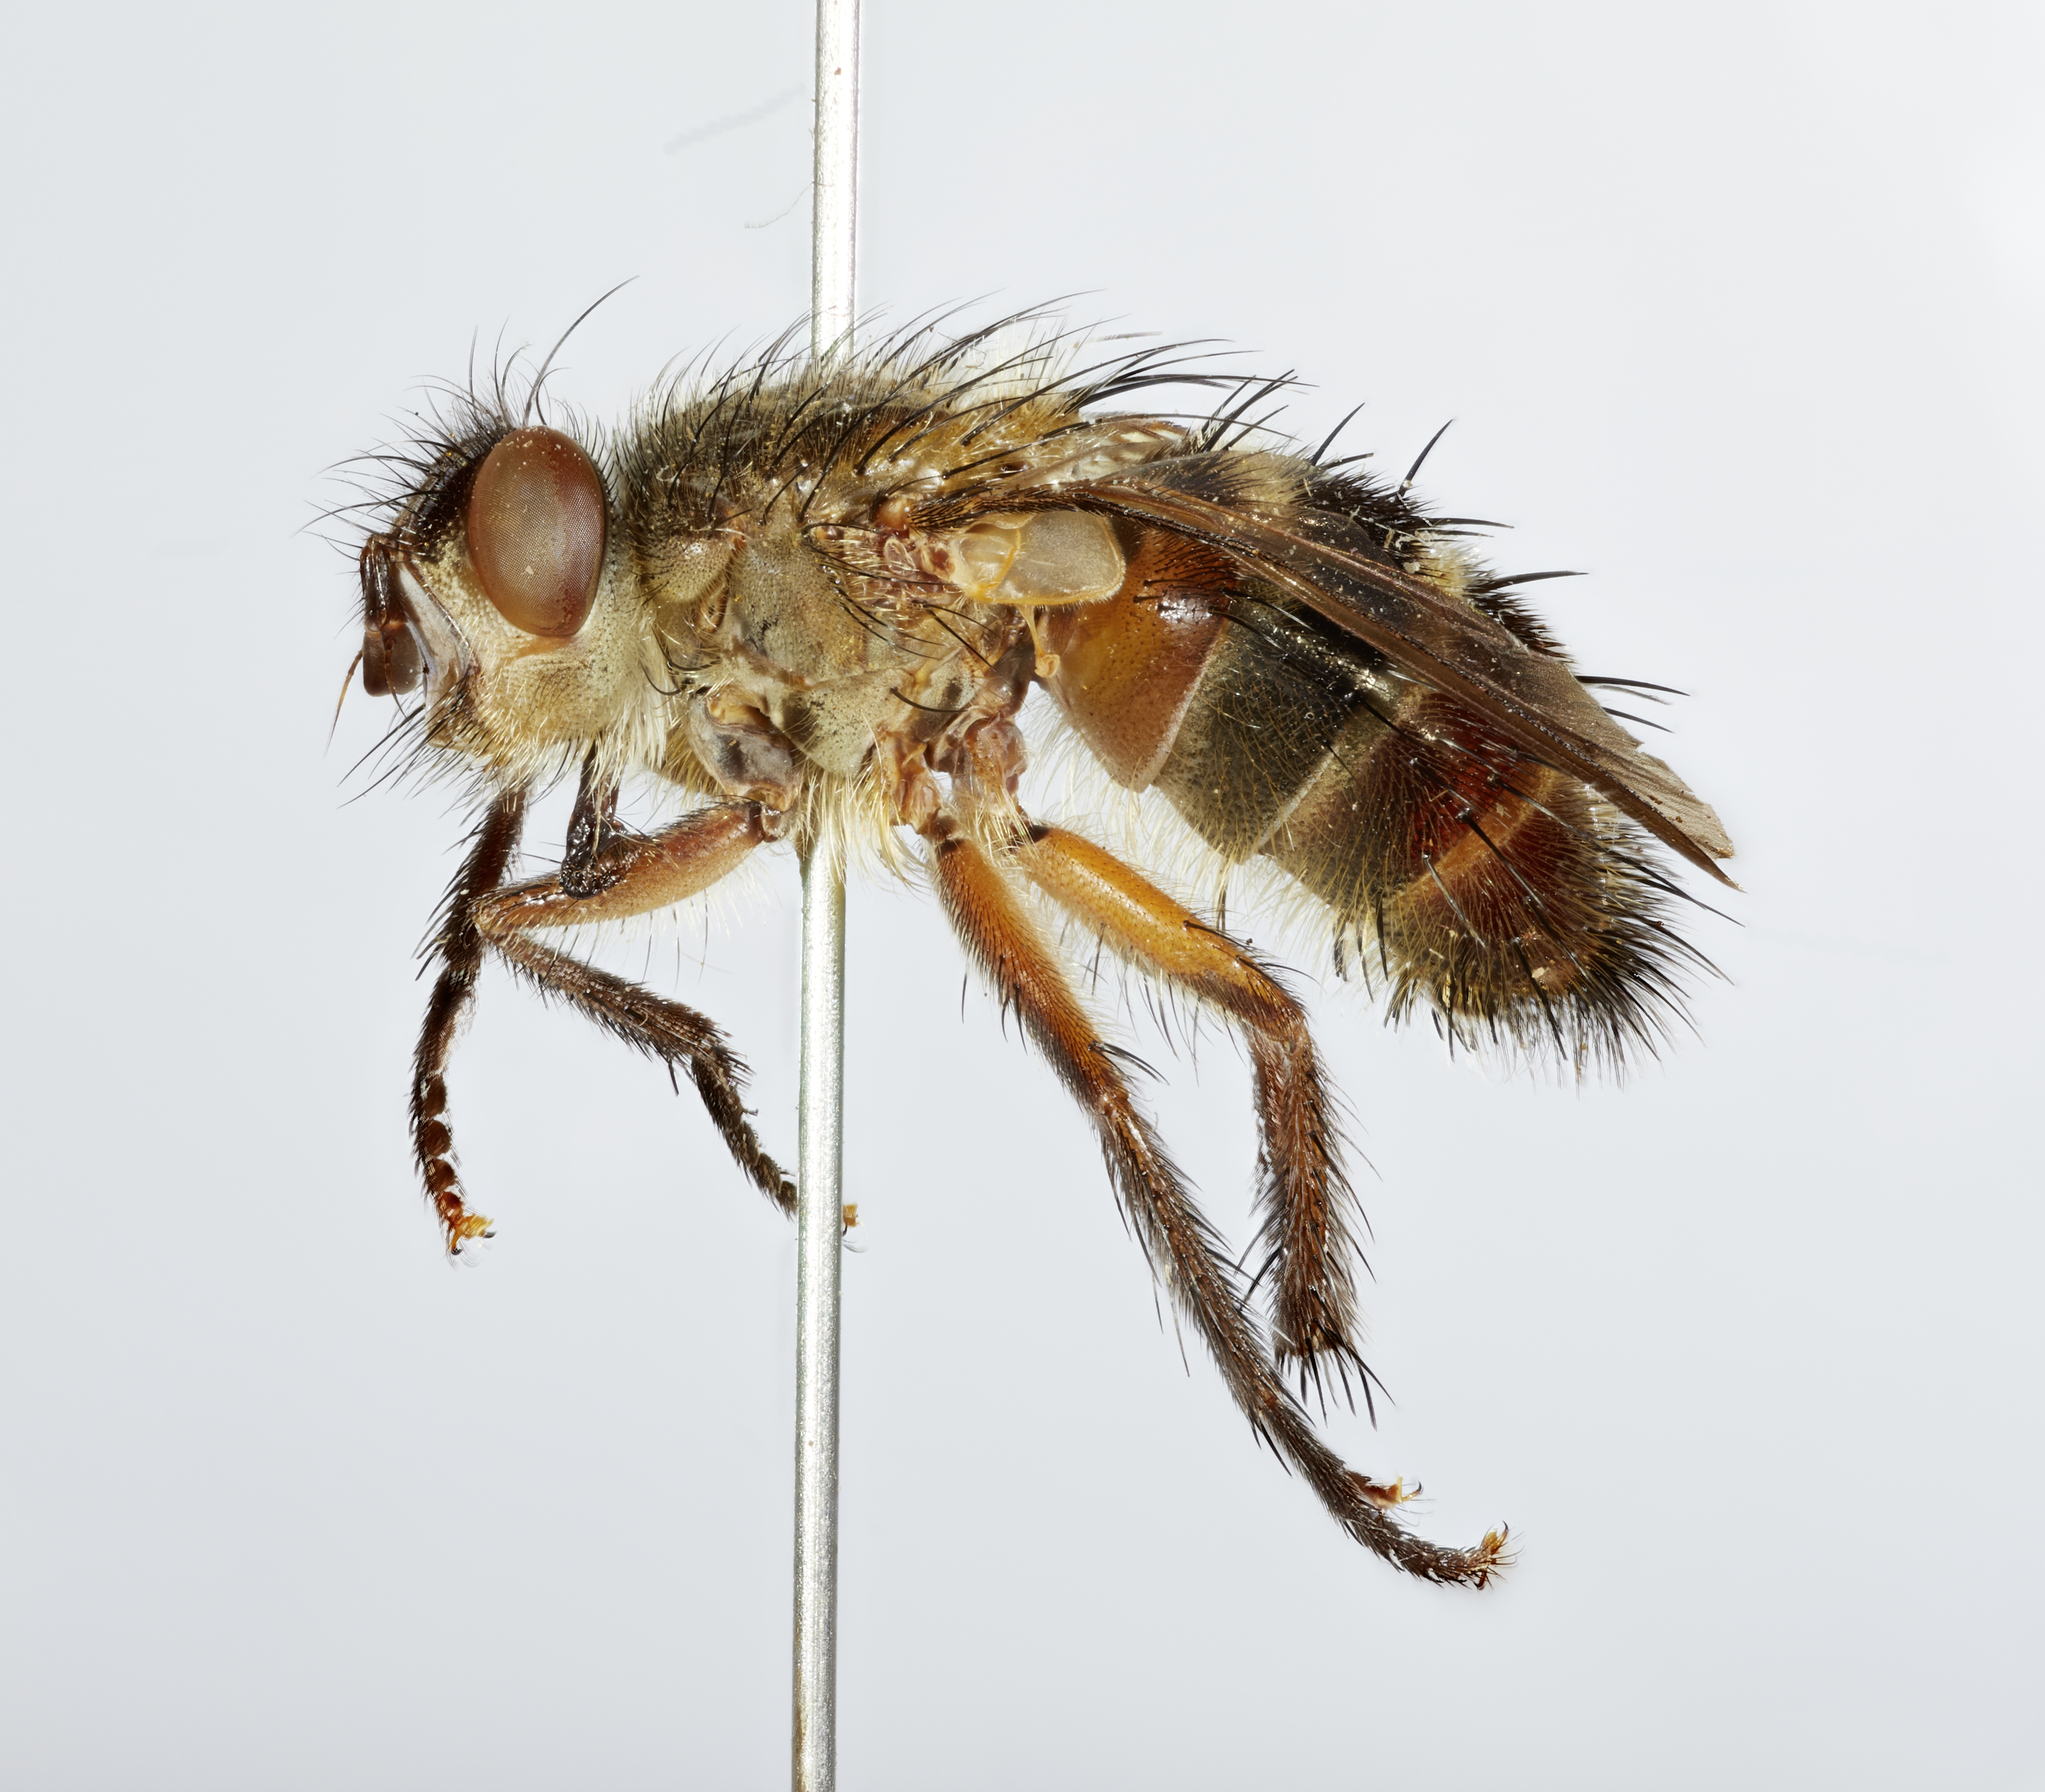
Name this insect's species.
Eristalomyia nitidifrons
